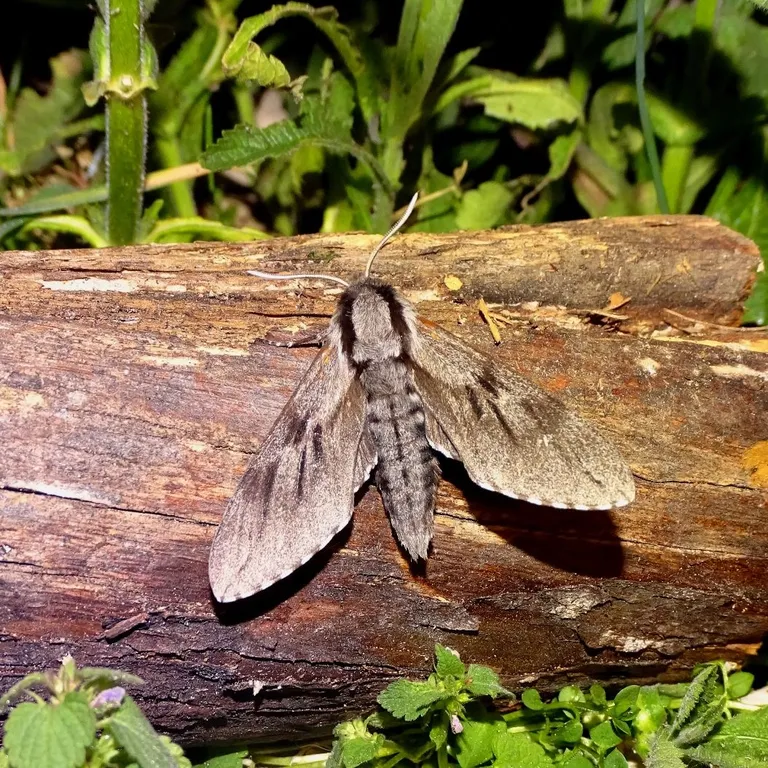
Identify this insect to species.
Sphinx pinastri
